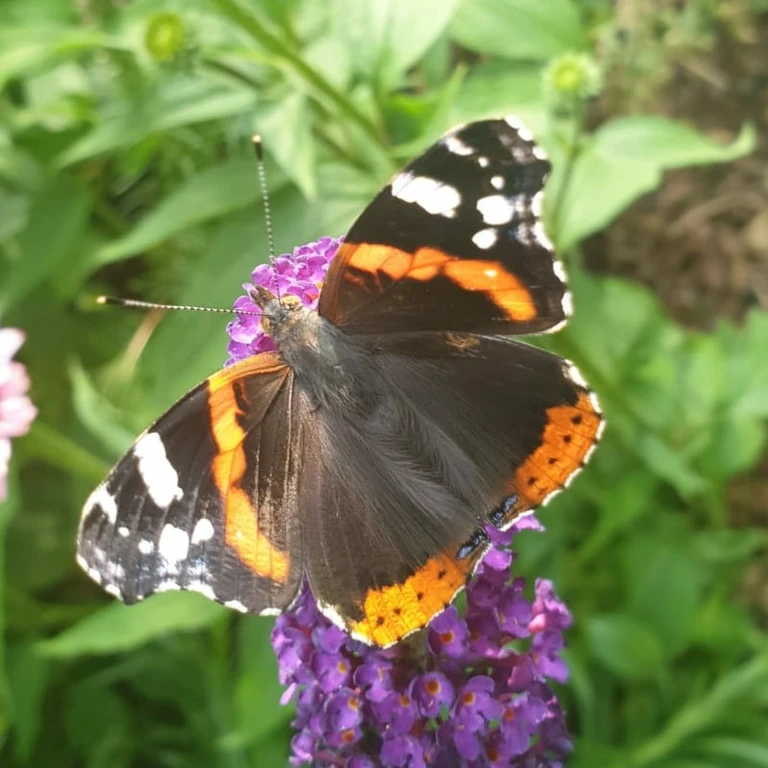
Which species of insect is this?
Vanessa atalanta
